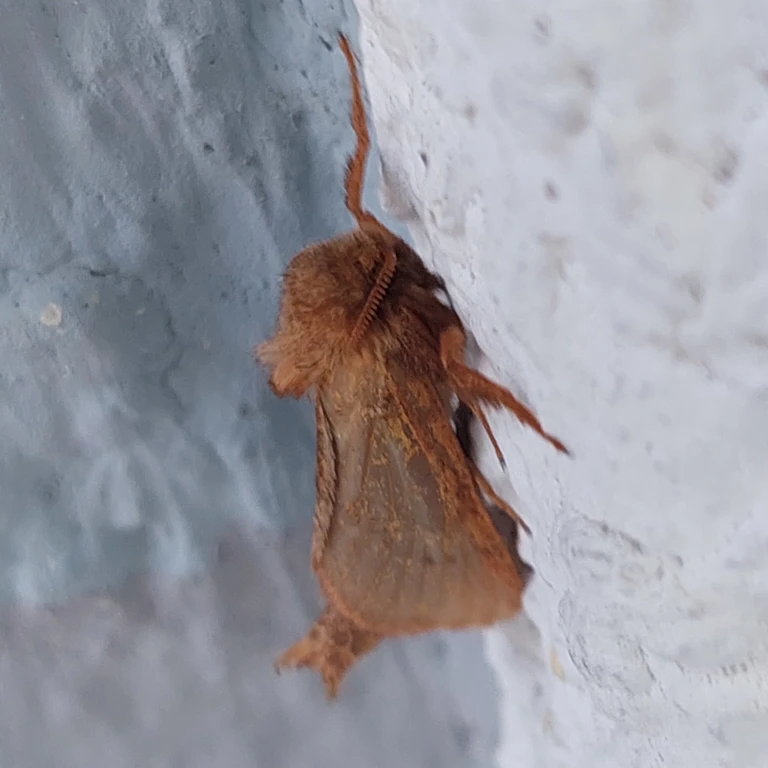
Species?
Triodia sylvina
